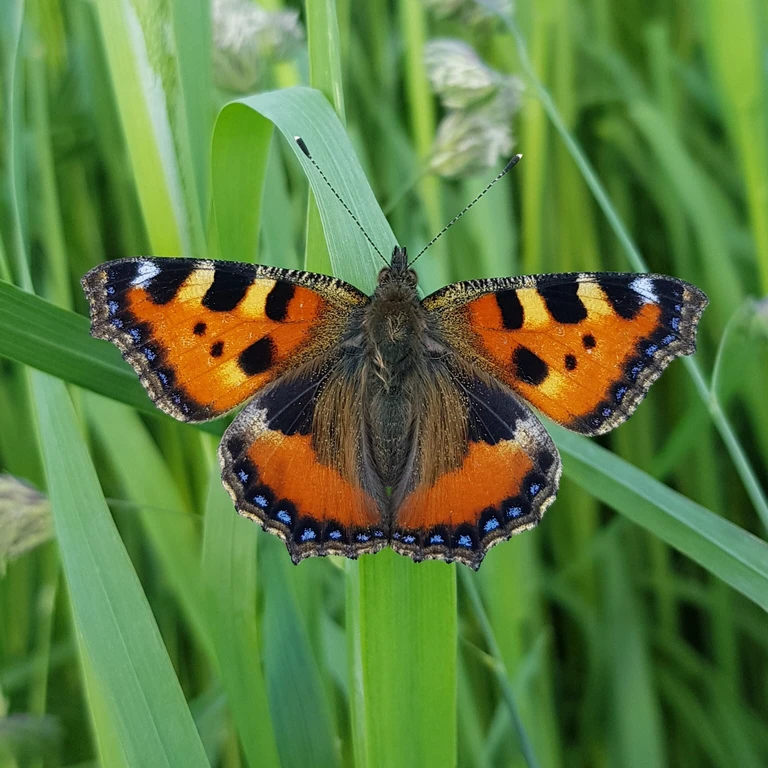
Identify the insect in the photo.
Aglais urticae
